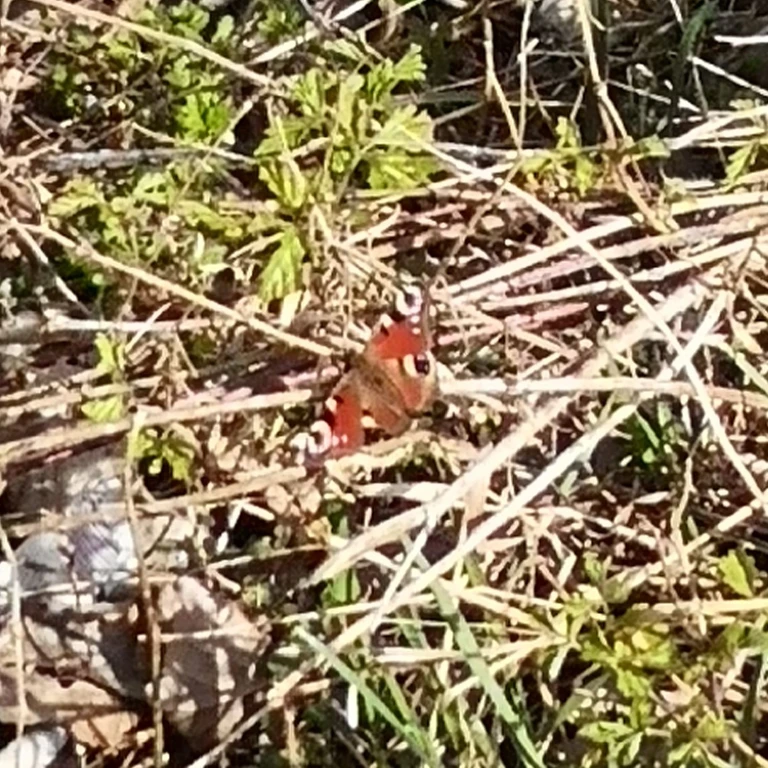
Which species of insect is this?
Aglais io
